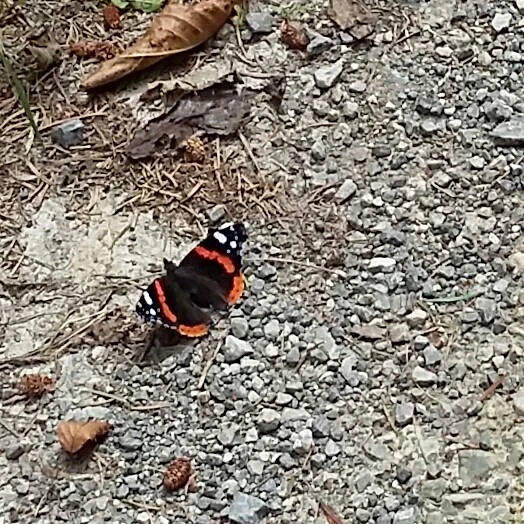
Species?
Vanessa atalanta
